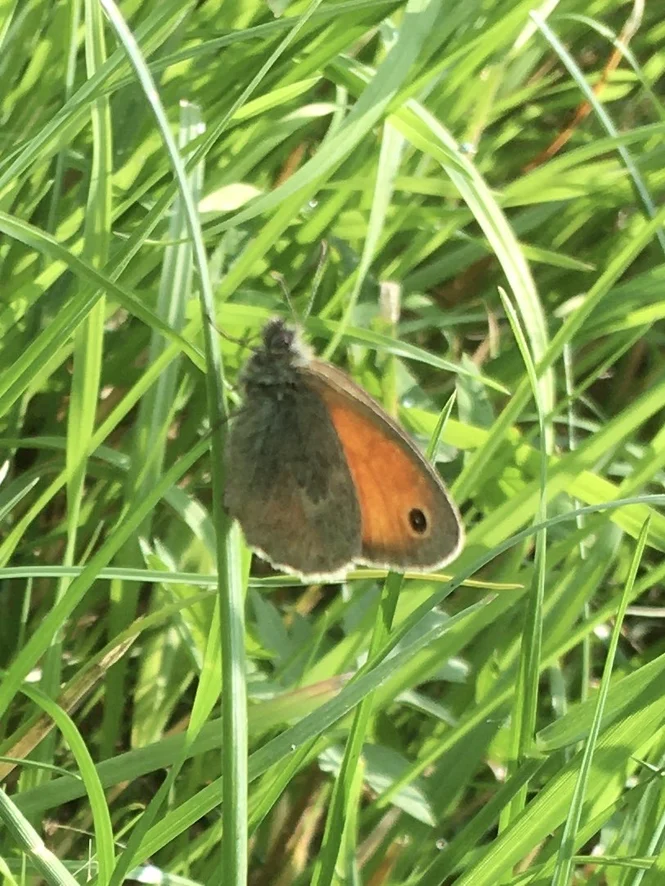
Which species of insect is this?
Coenonympha pamphilus
